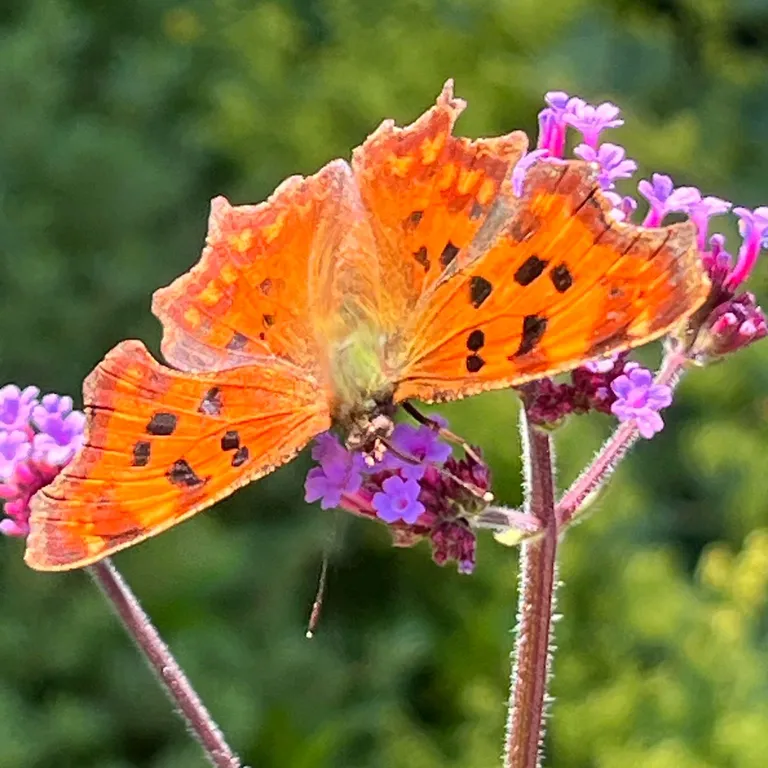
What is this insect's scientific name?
Polygonia c-album
